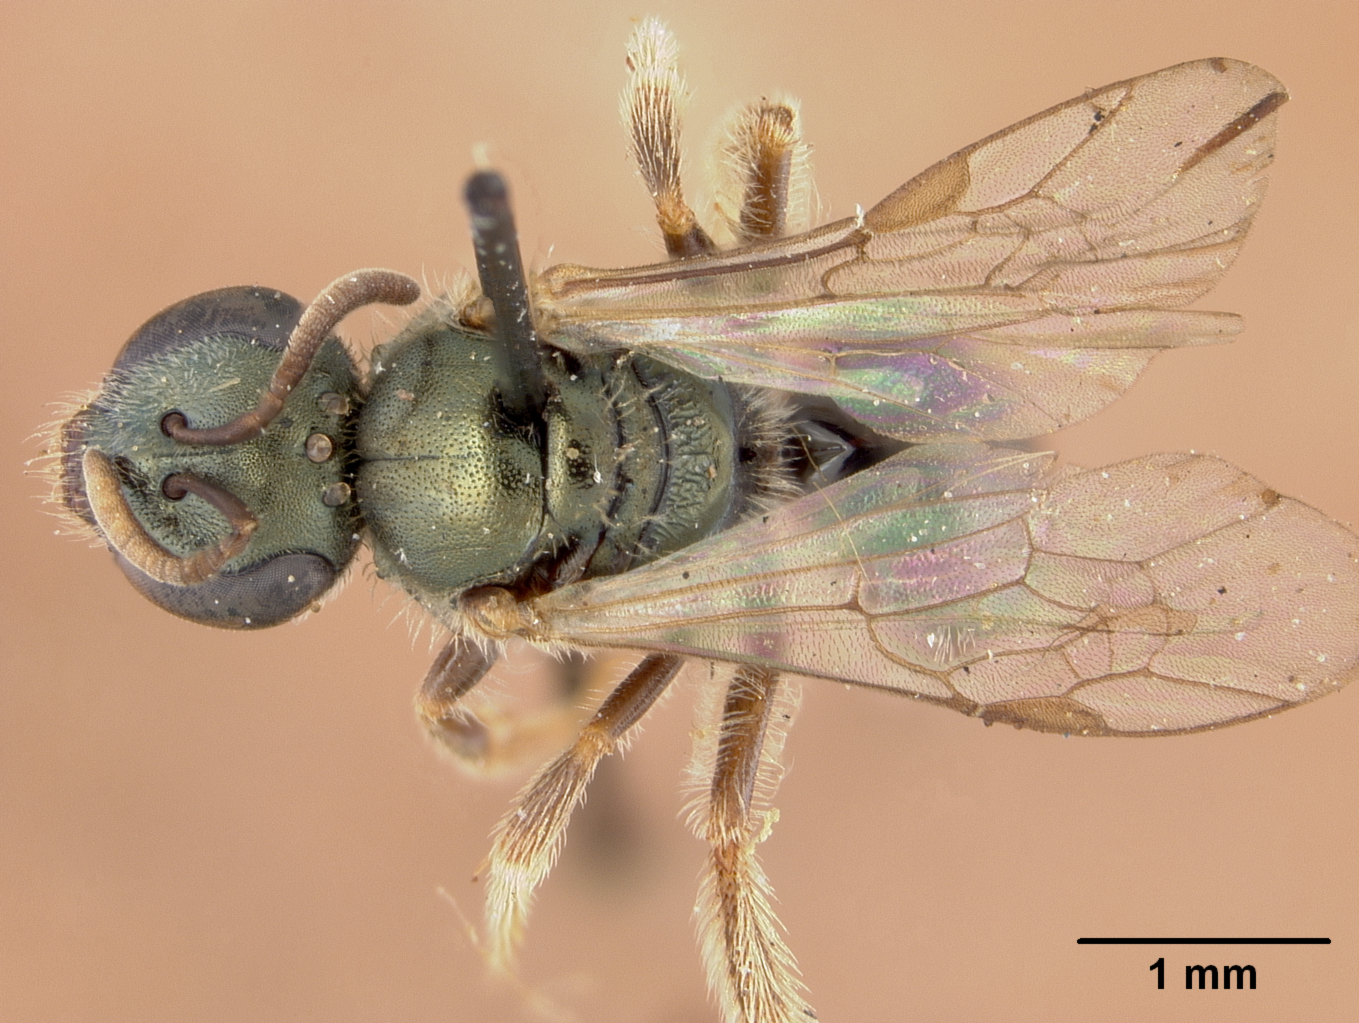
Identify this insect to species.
Halictus chrysonotus
